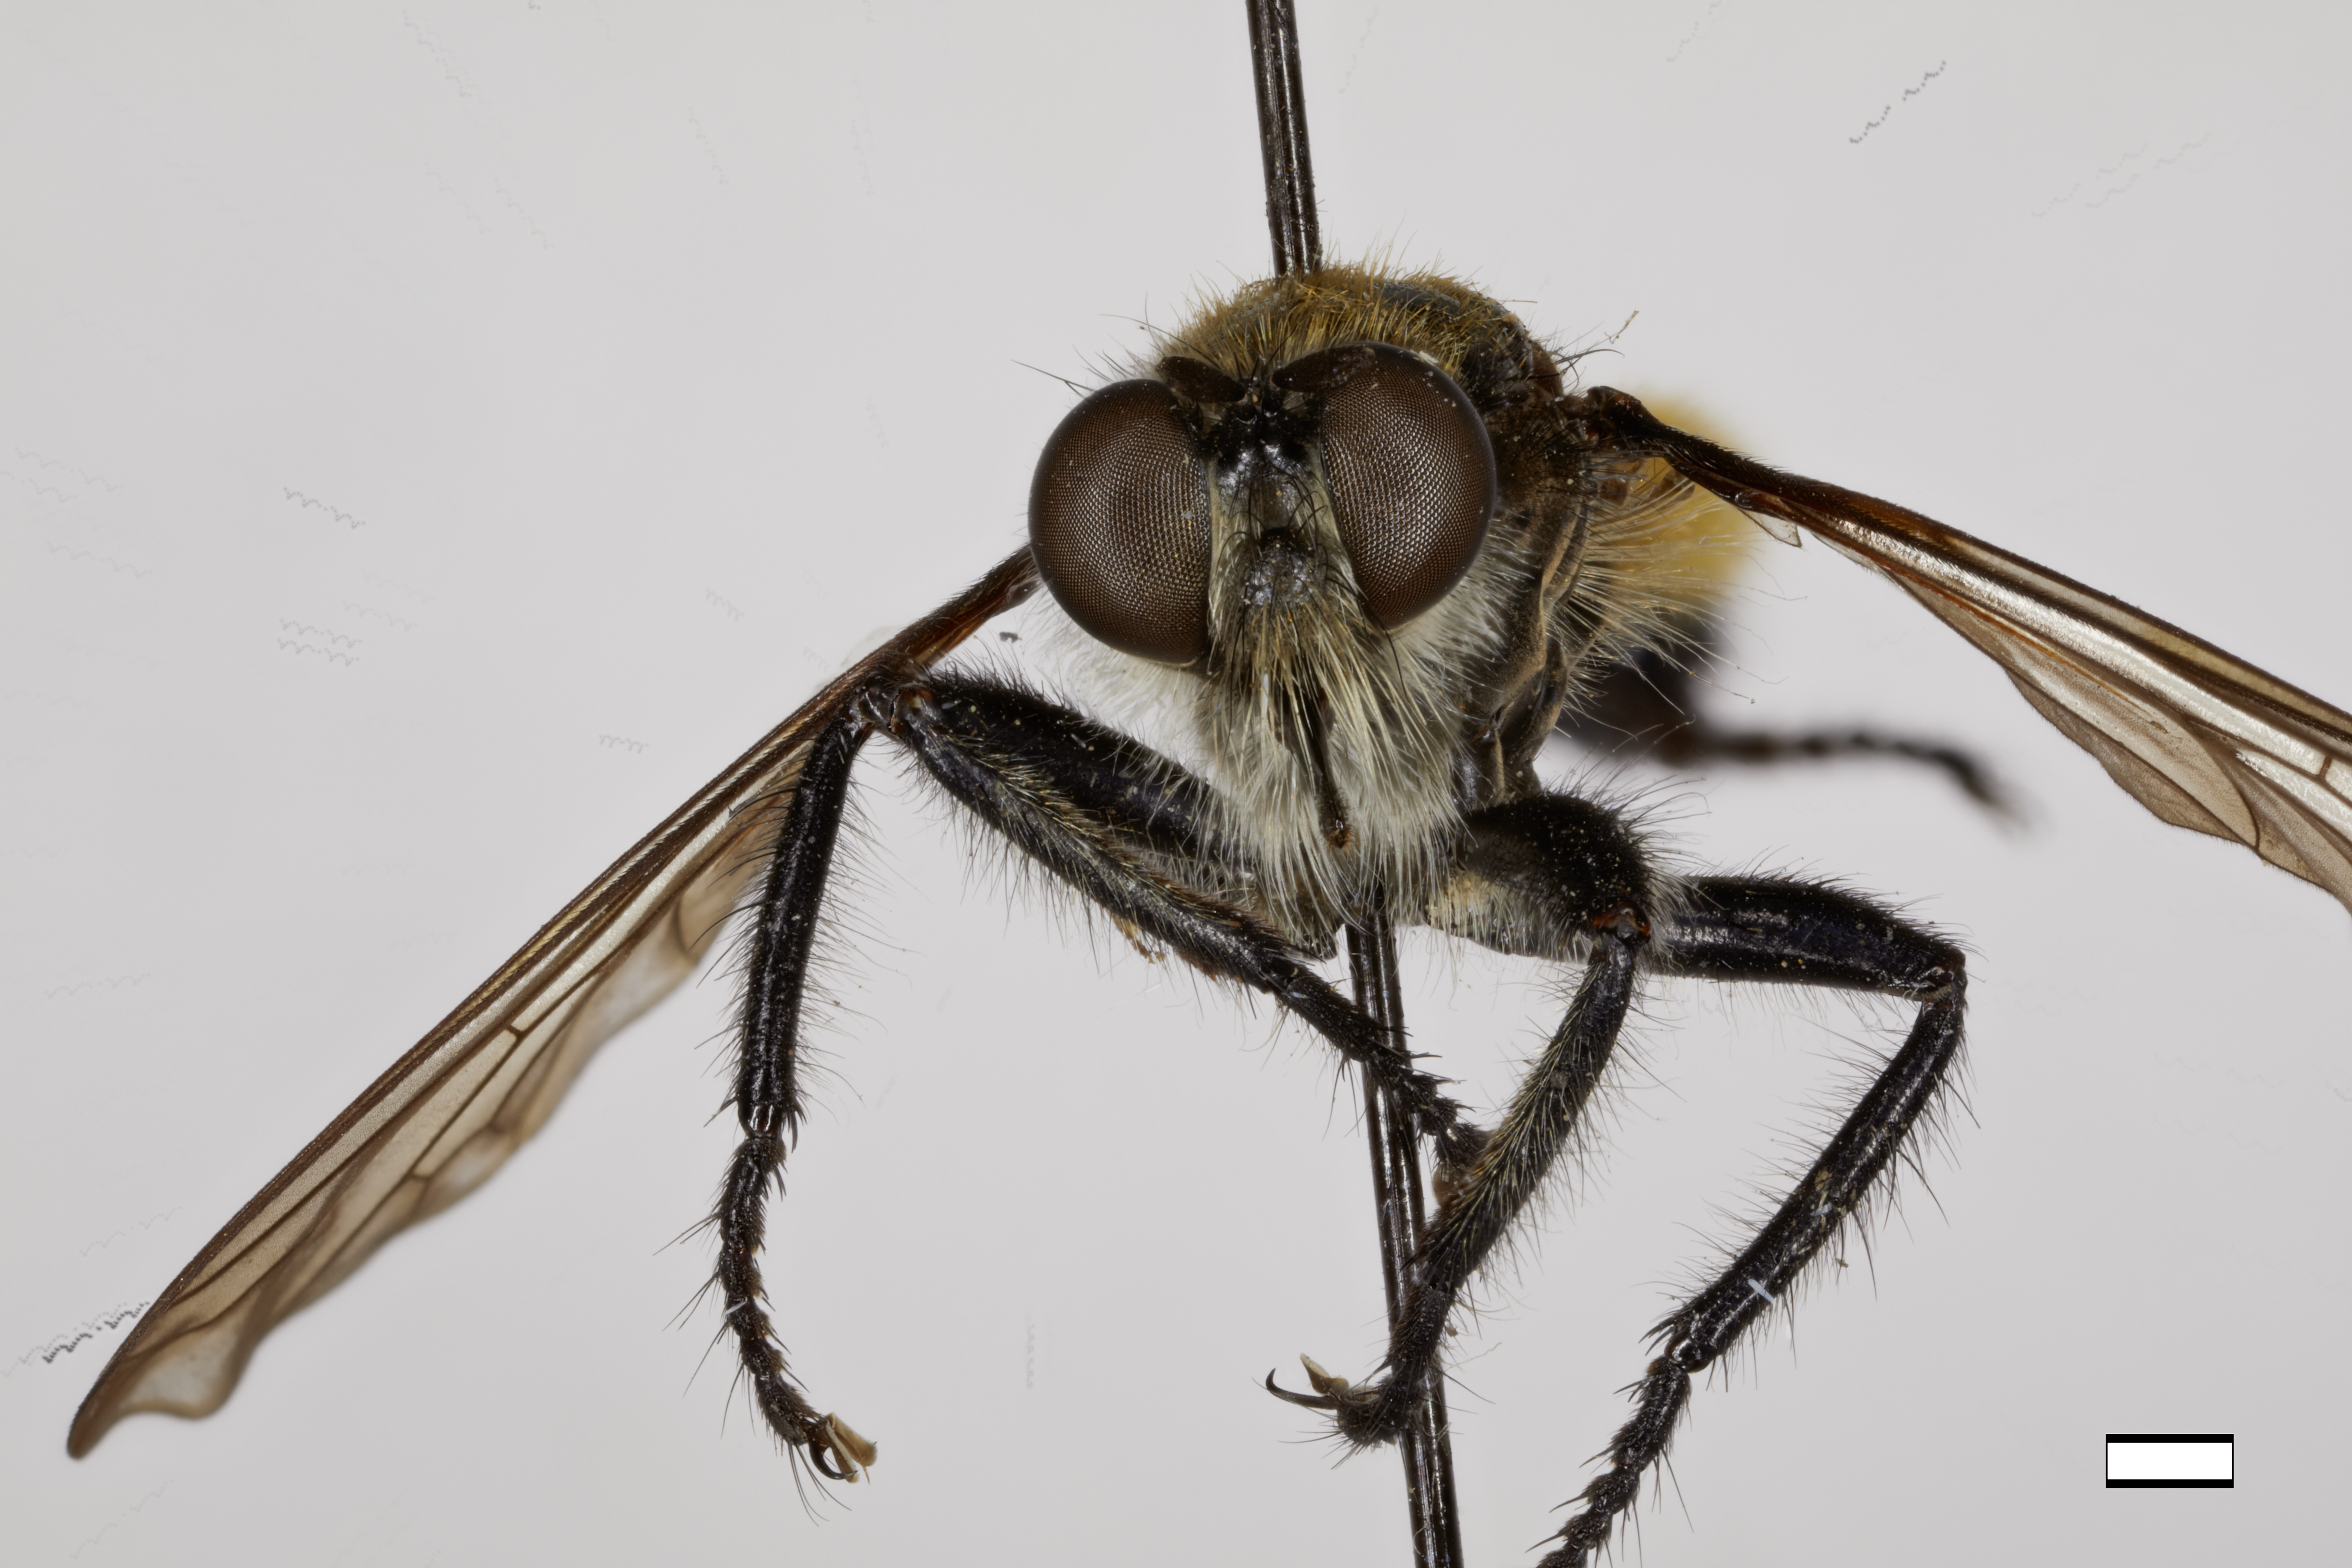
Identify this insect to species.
Laphria aktis
